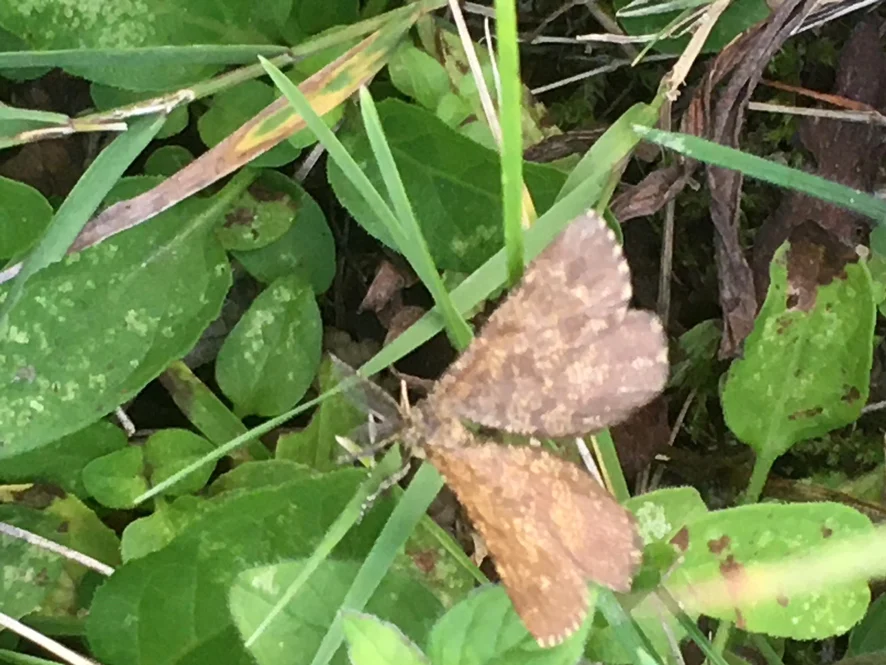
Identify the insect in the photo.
Ematurga atomaria
